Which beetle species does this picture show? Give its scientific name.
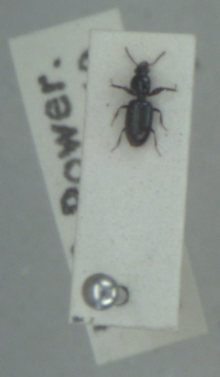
Dyschirius aeneus
